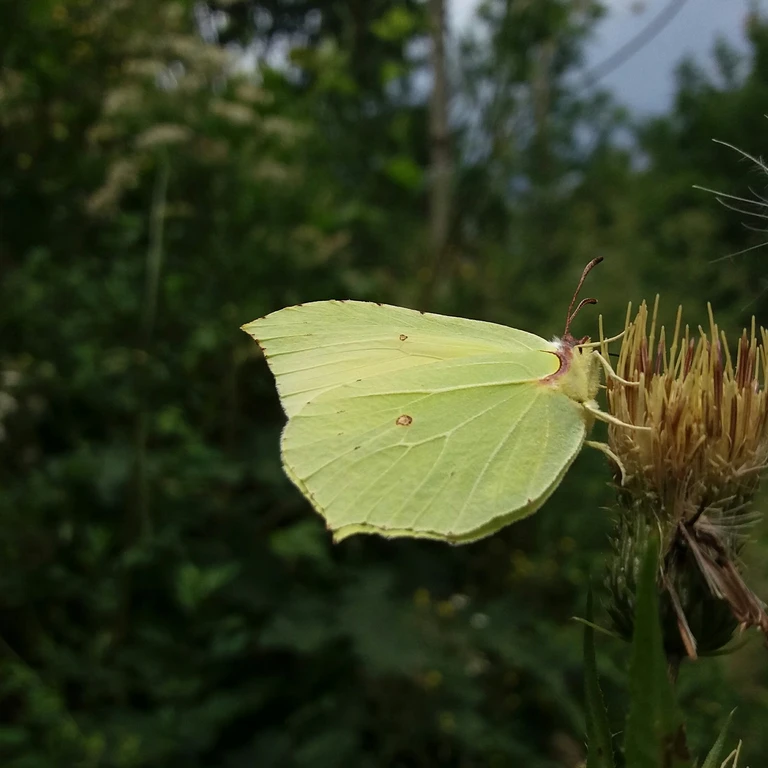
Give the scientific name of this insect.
Gonepteryx rhamni
